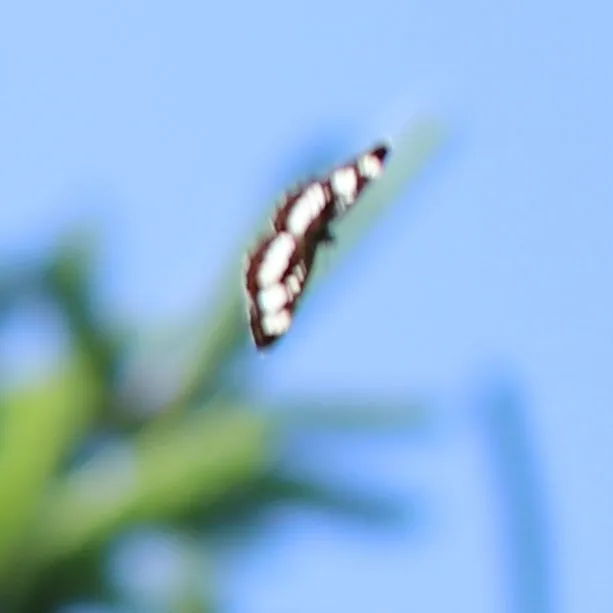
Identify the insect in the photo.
Neptis rivularis
